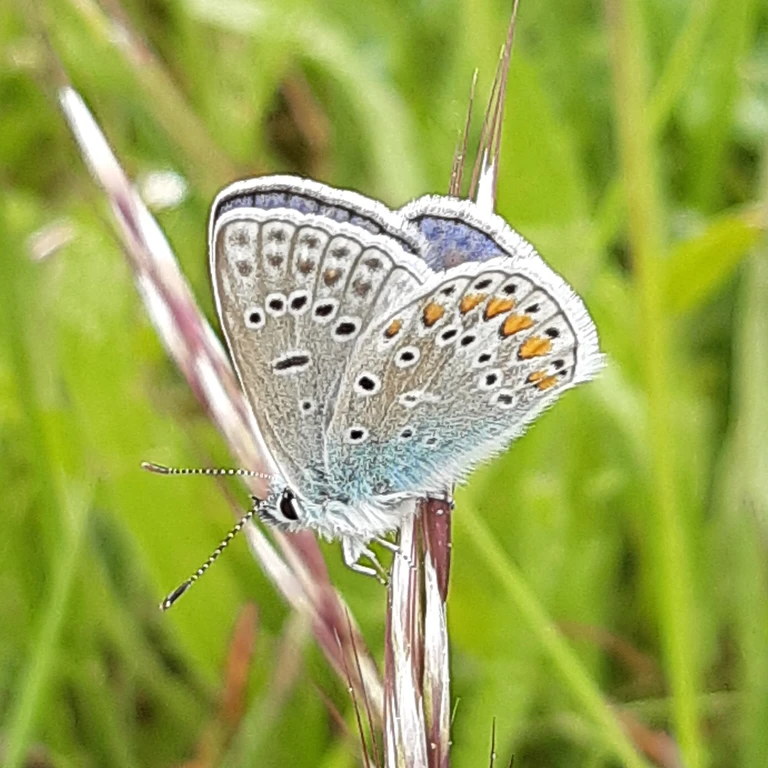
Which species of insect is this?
Polyommatus icarus
